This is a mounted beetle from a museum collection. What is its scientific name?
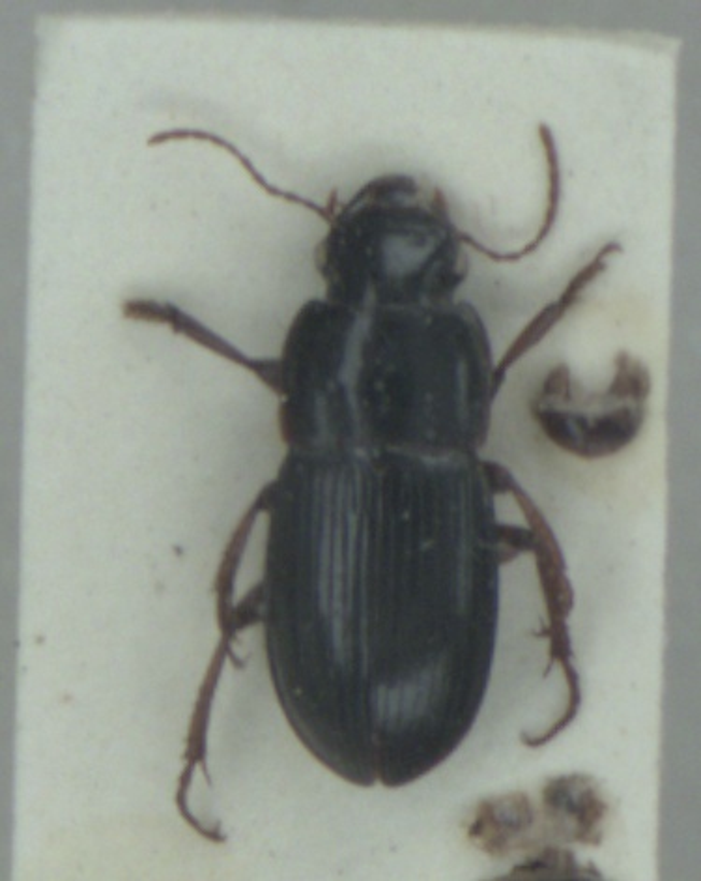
Harpalus latus
